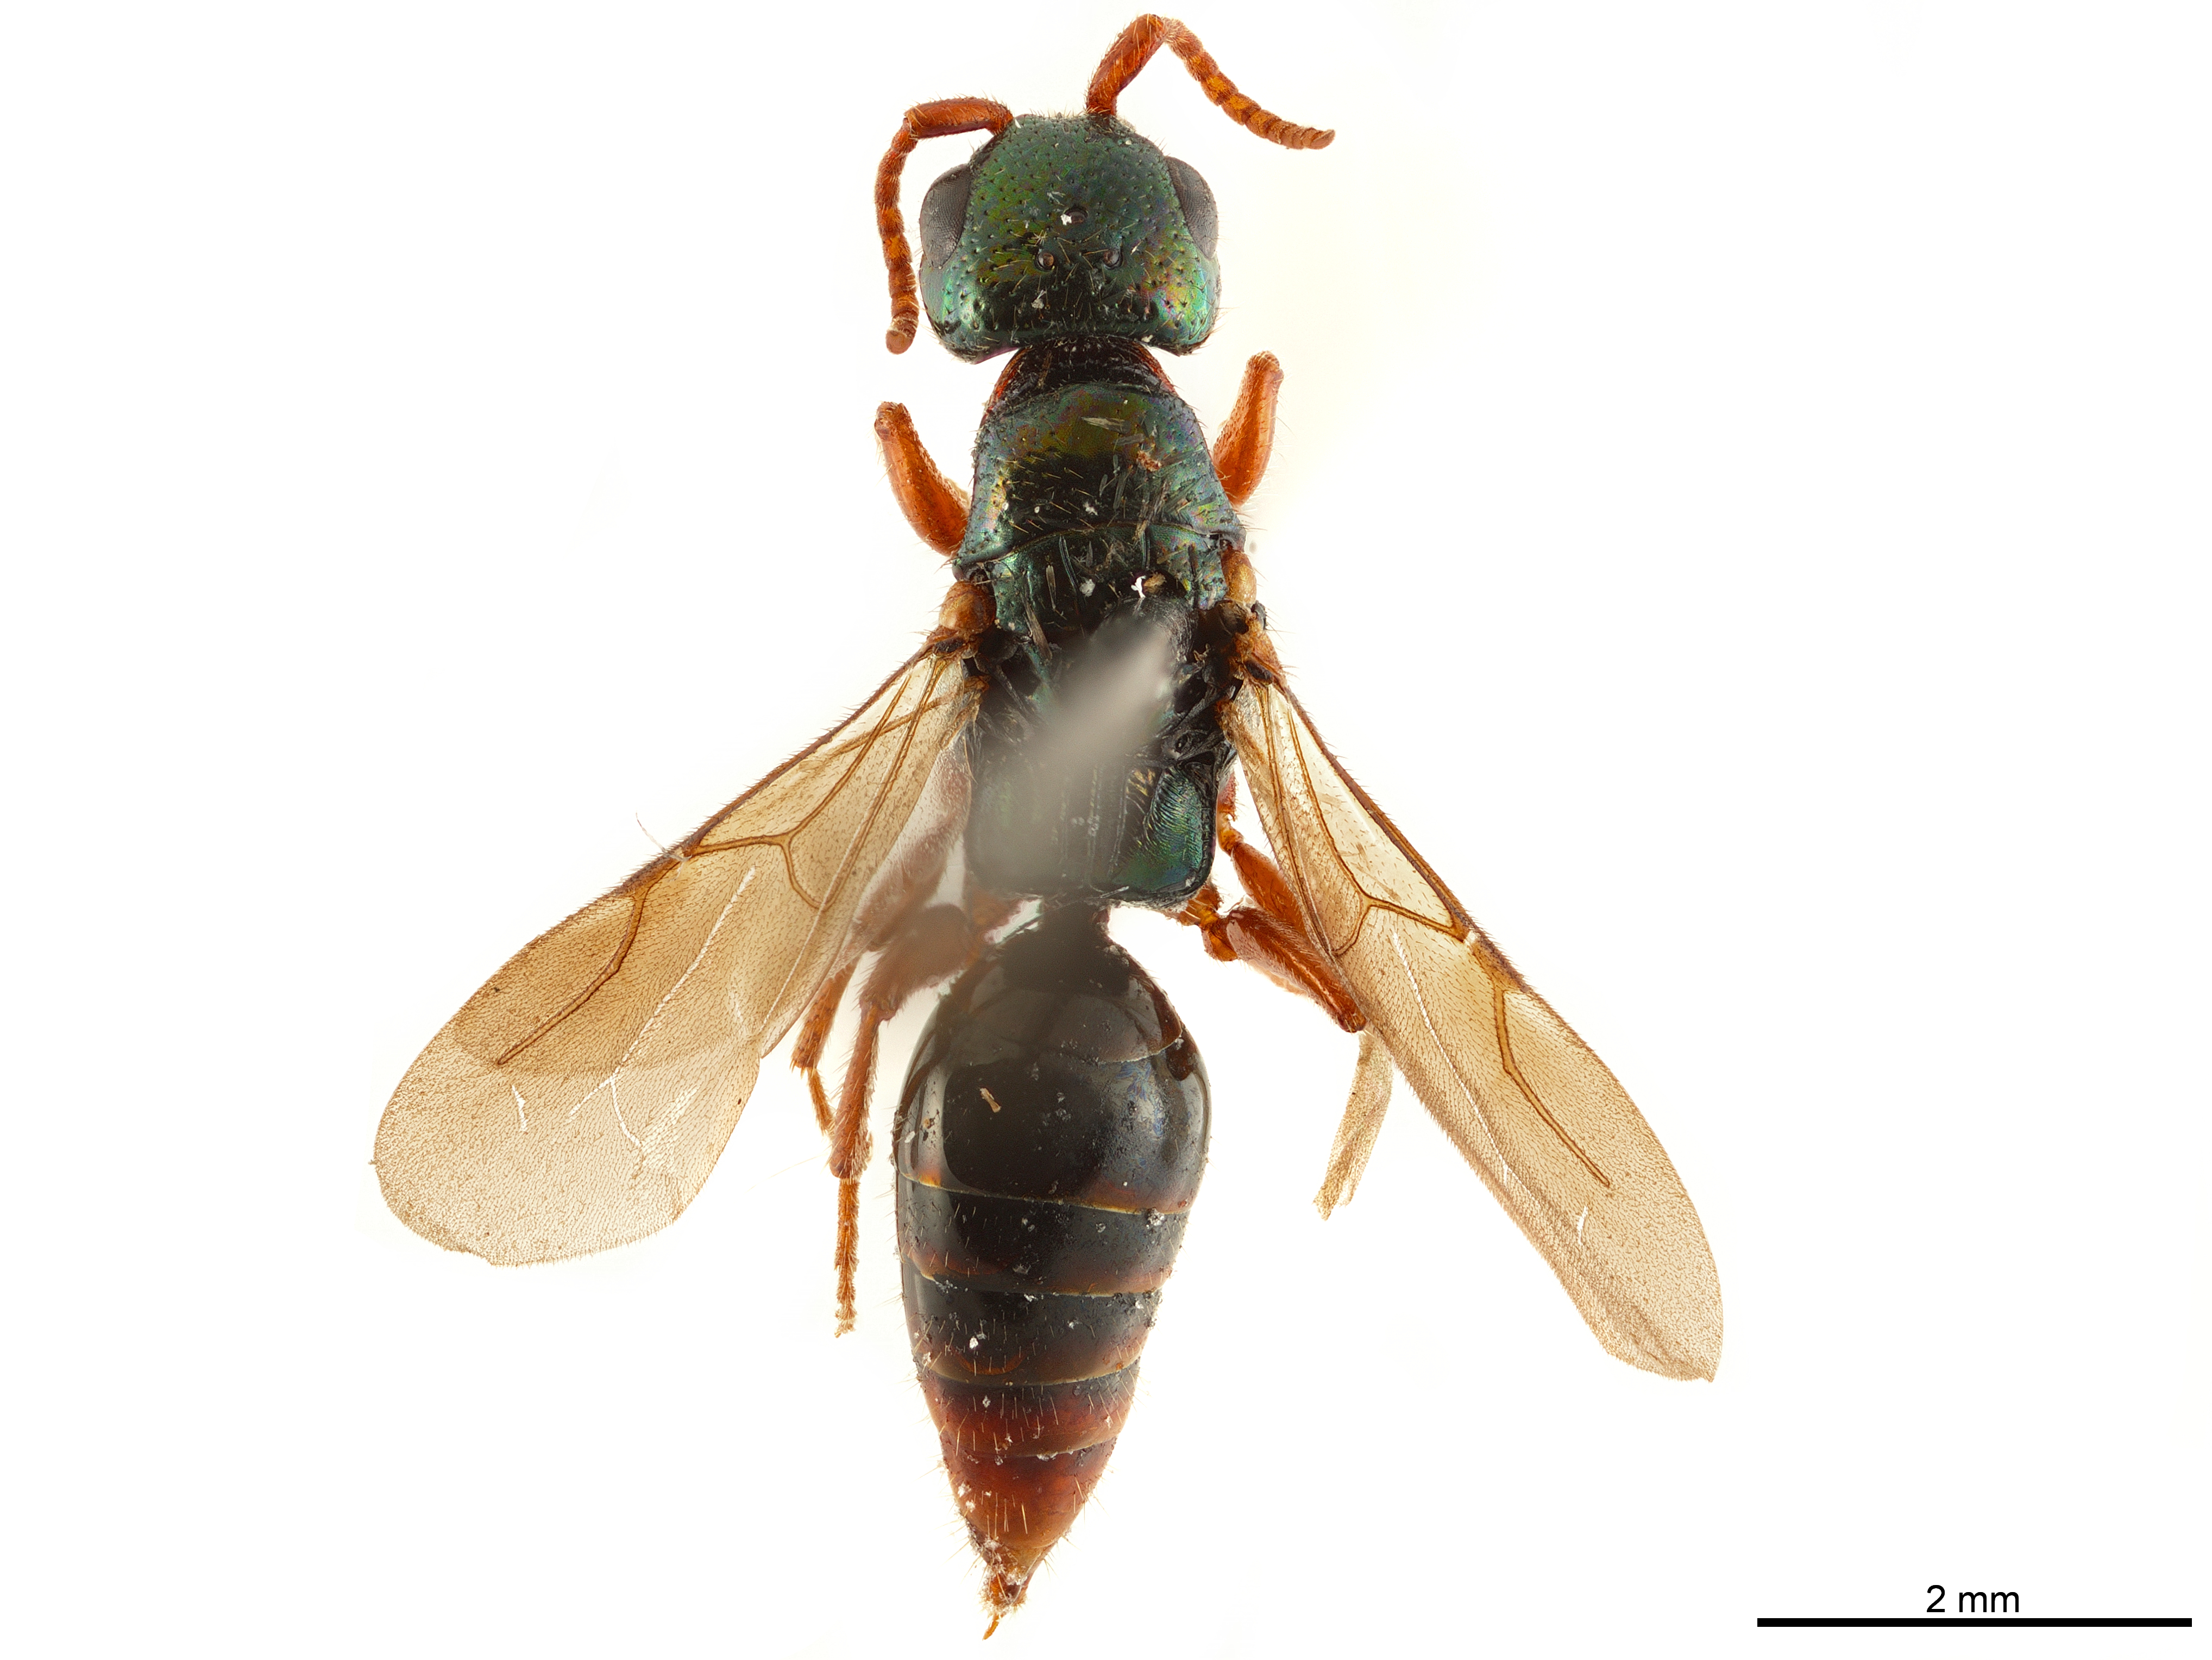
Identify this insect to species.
Anisepyris aurichalceus
